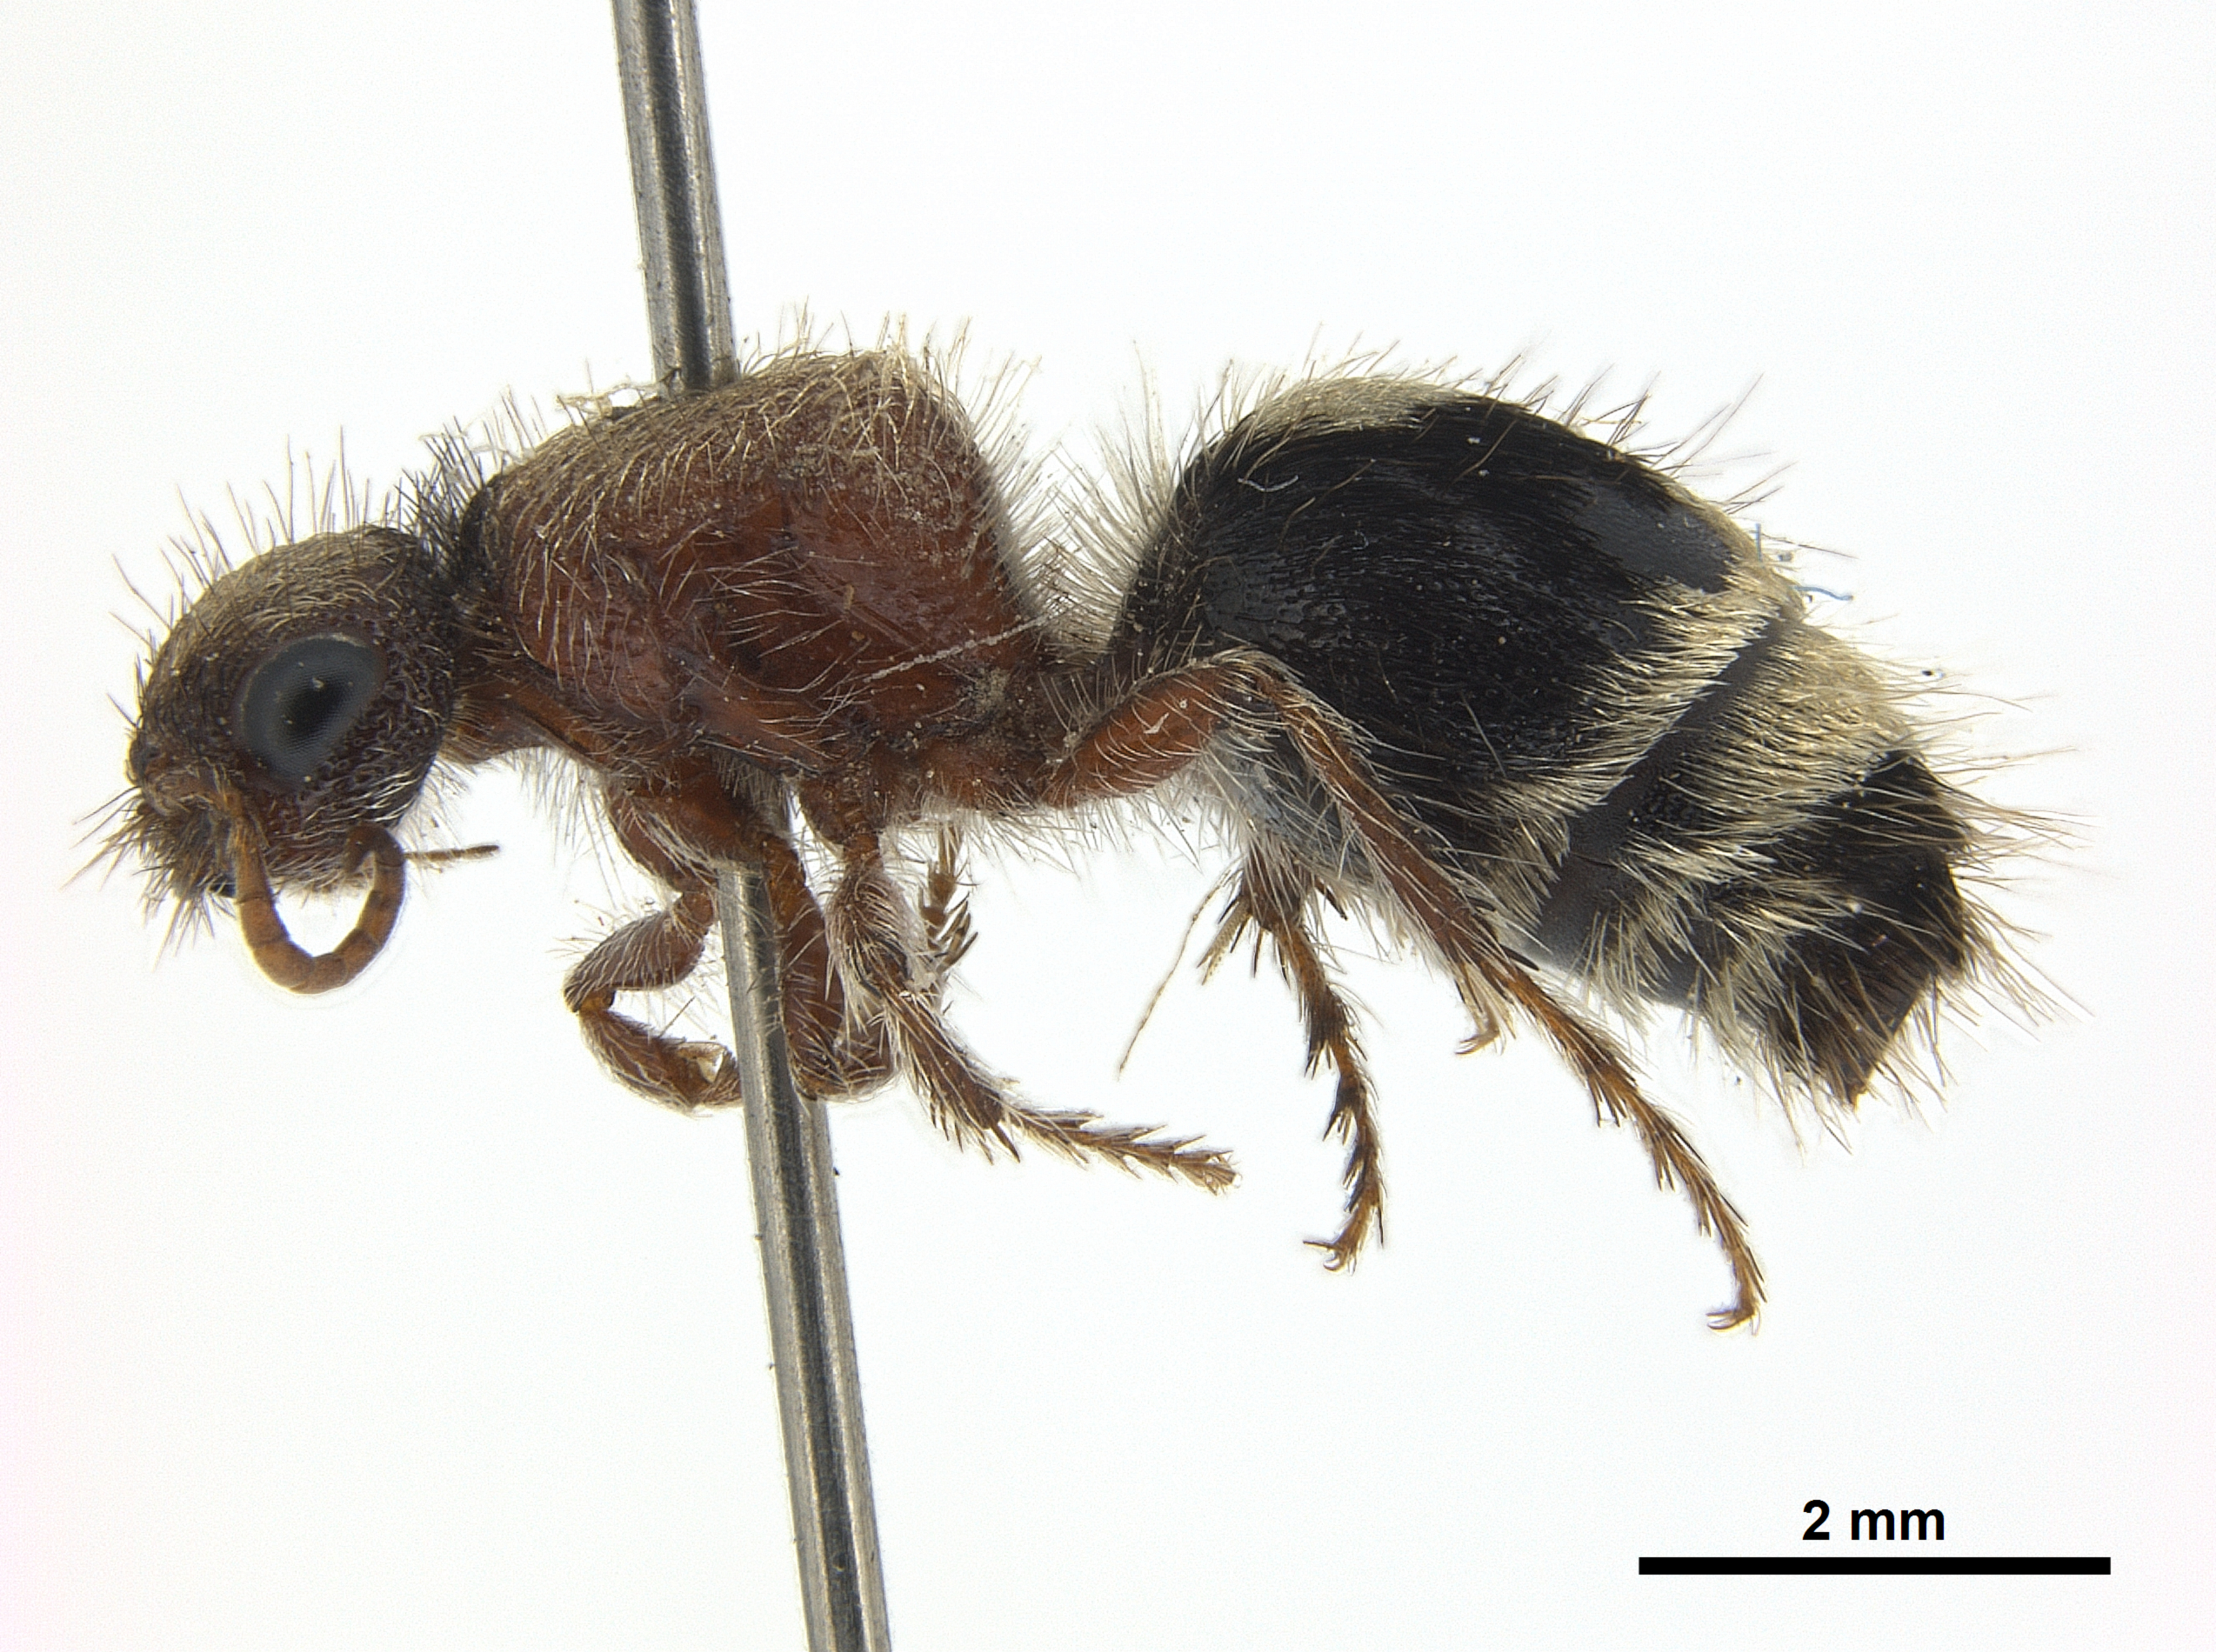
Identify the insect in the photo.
Skorikovia elongata
